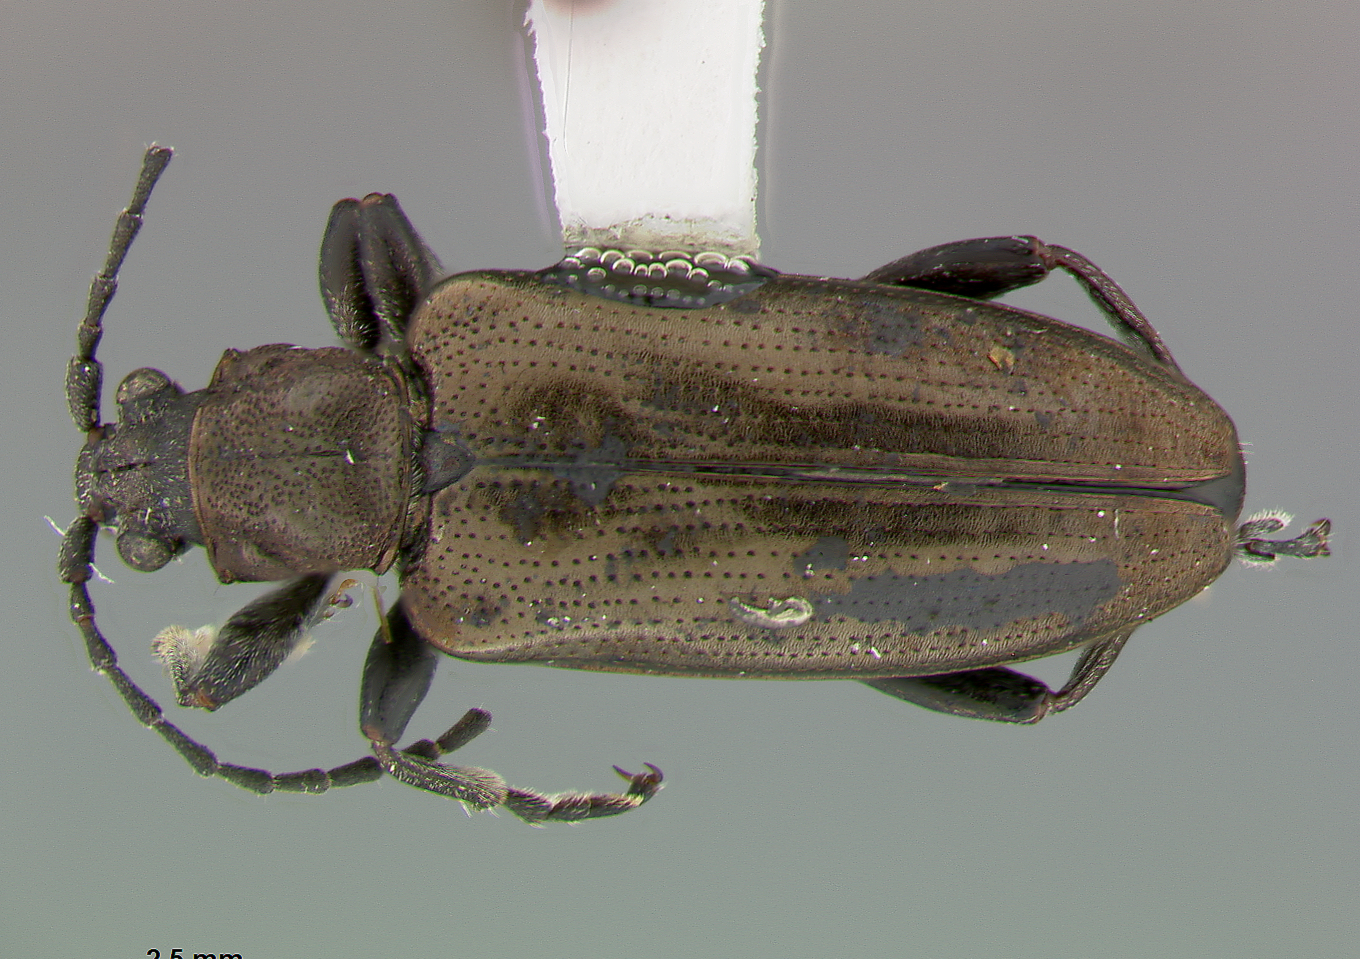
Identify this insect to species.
Donacia biimpressa
